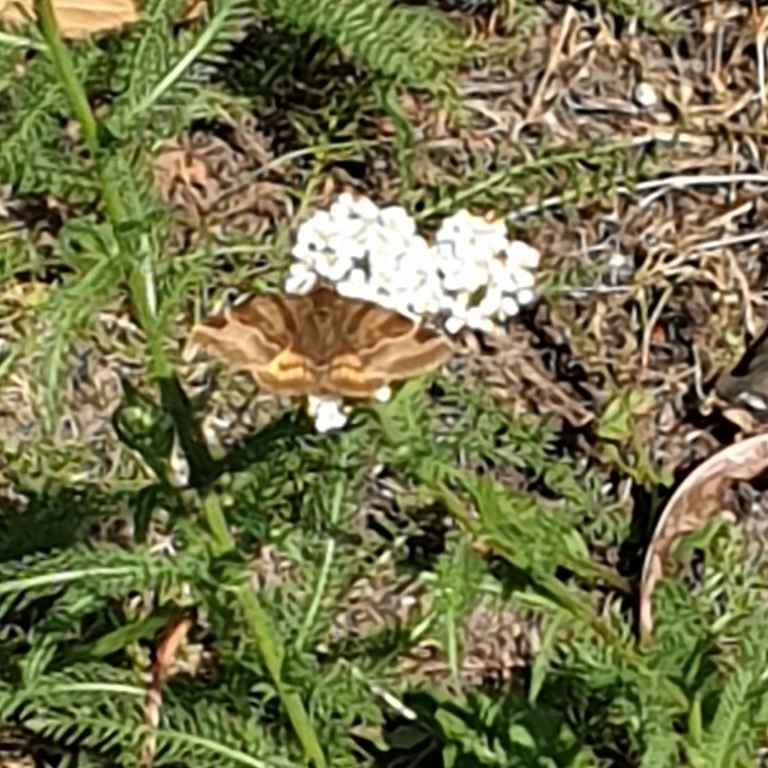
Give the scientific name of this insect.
Euclidia glyphica
